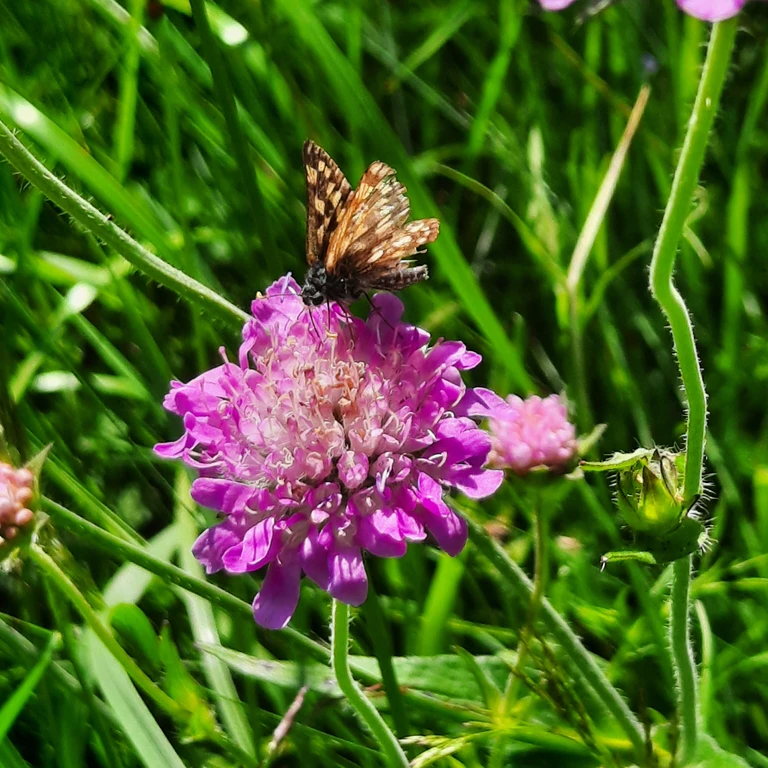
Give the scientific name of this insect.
Carterocephalus palaemon
